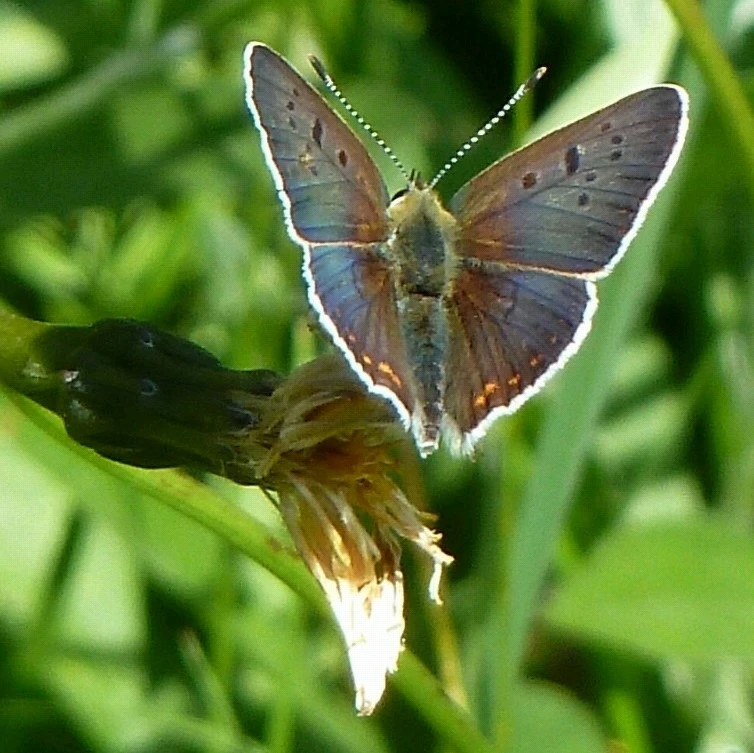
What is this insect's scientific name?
Lycaena tityrus (also Loweia tityrus)
